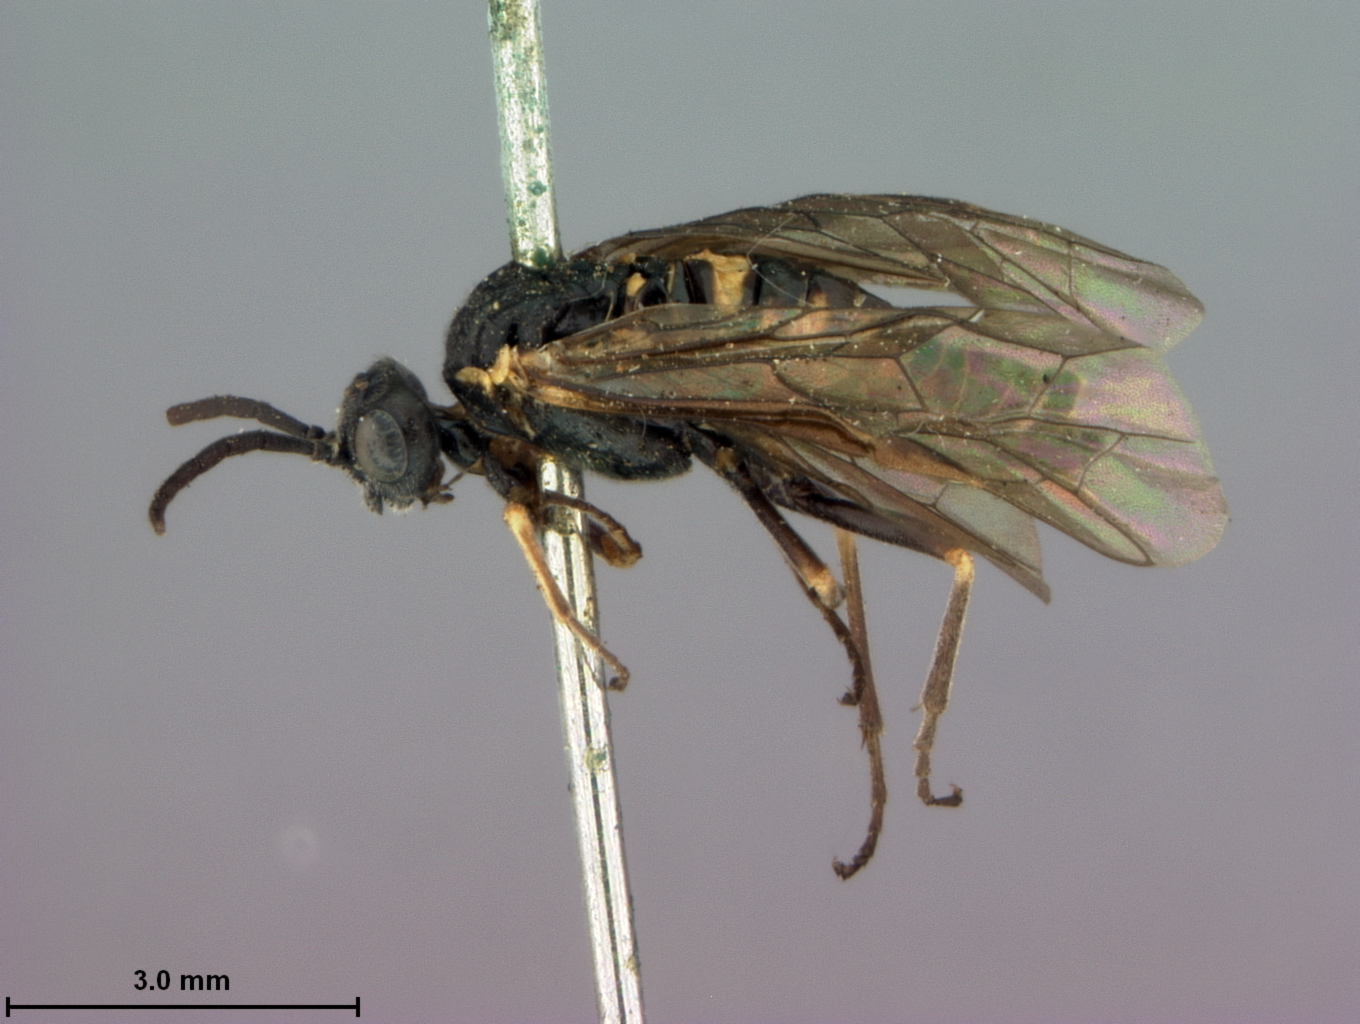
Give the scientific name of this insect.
Empria fragariae
